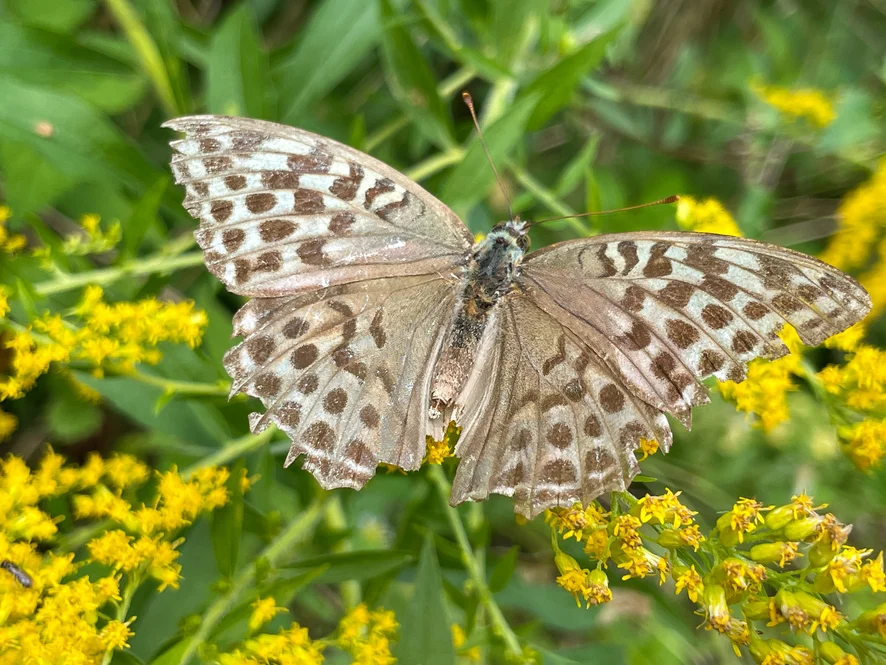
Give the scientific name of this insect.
Argynnis paphia
